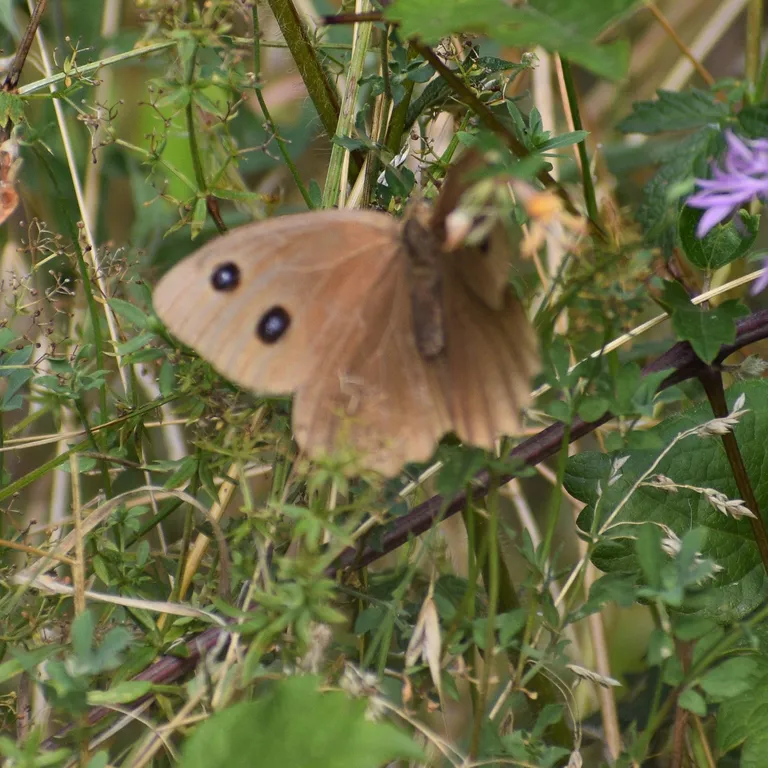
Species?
Minois dryas
